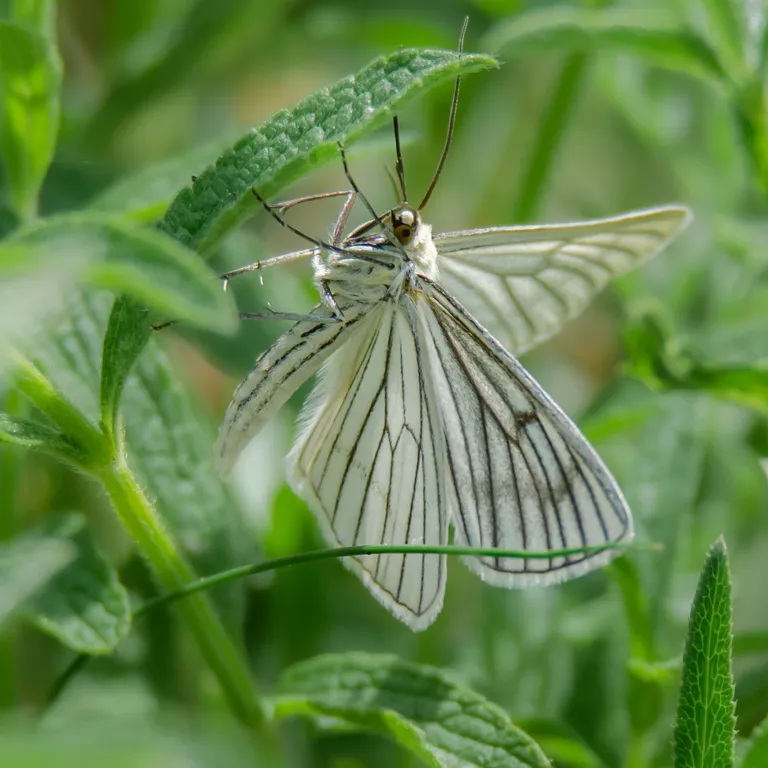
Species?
Siona lineata
